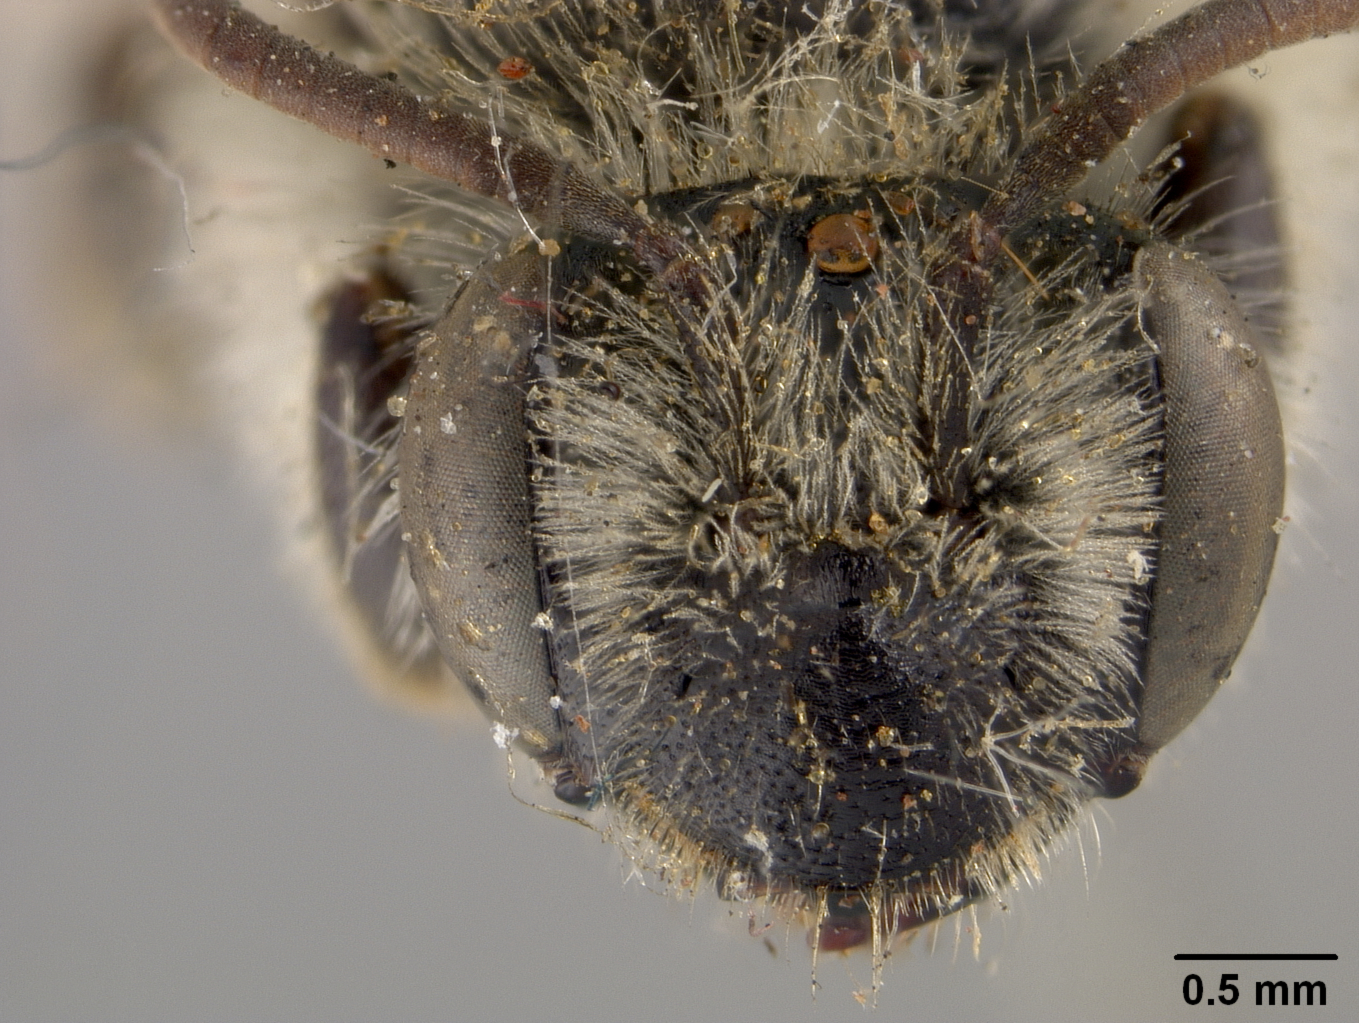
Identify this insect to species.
Andrena trapezoidina
